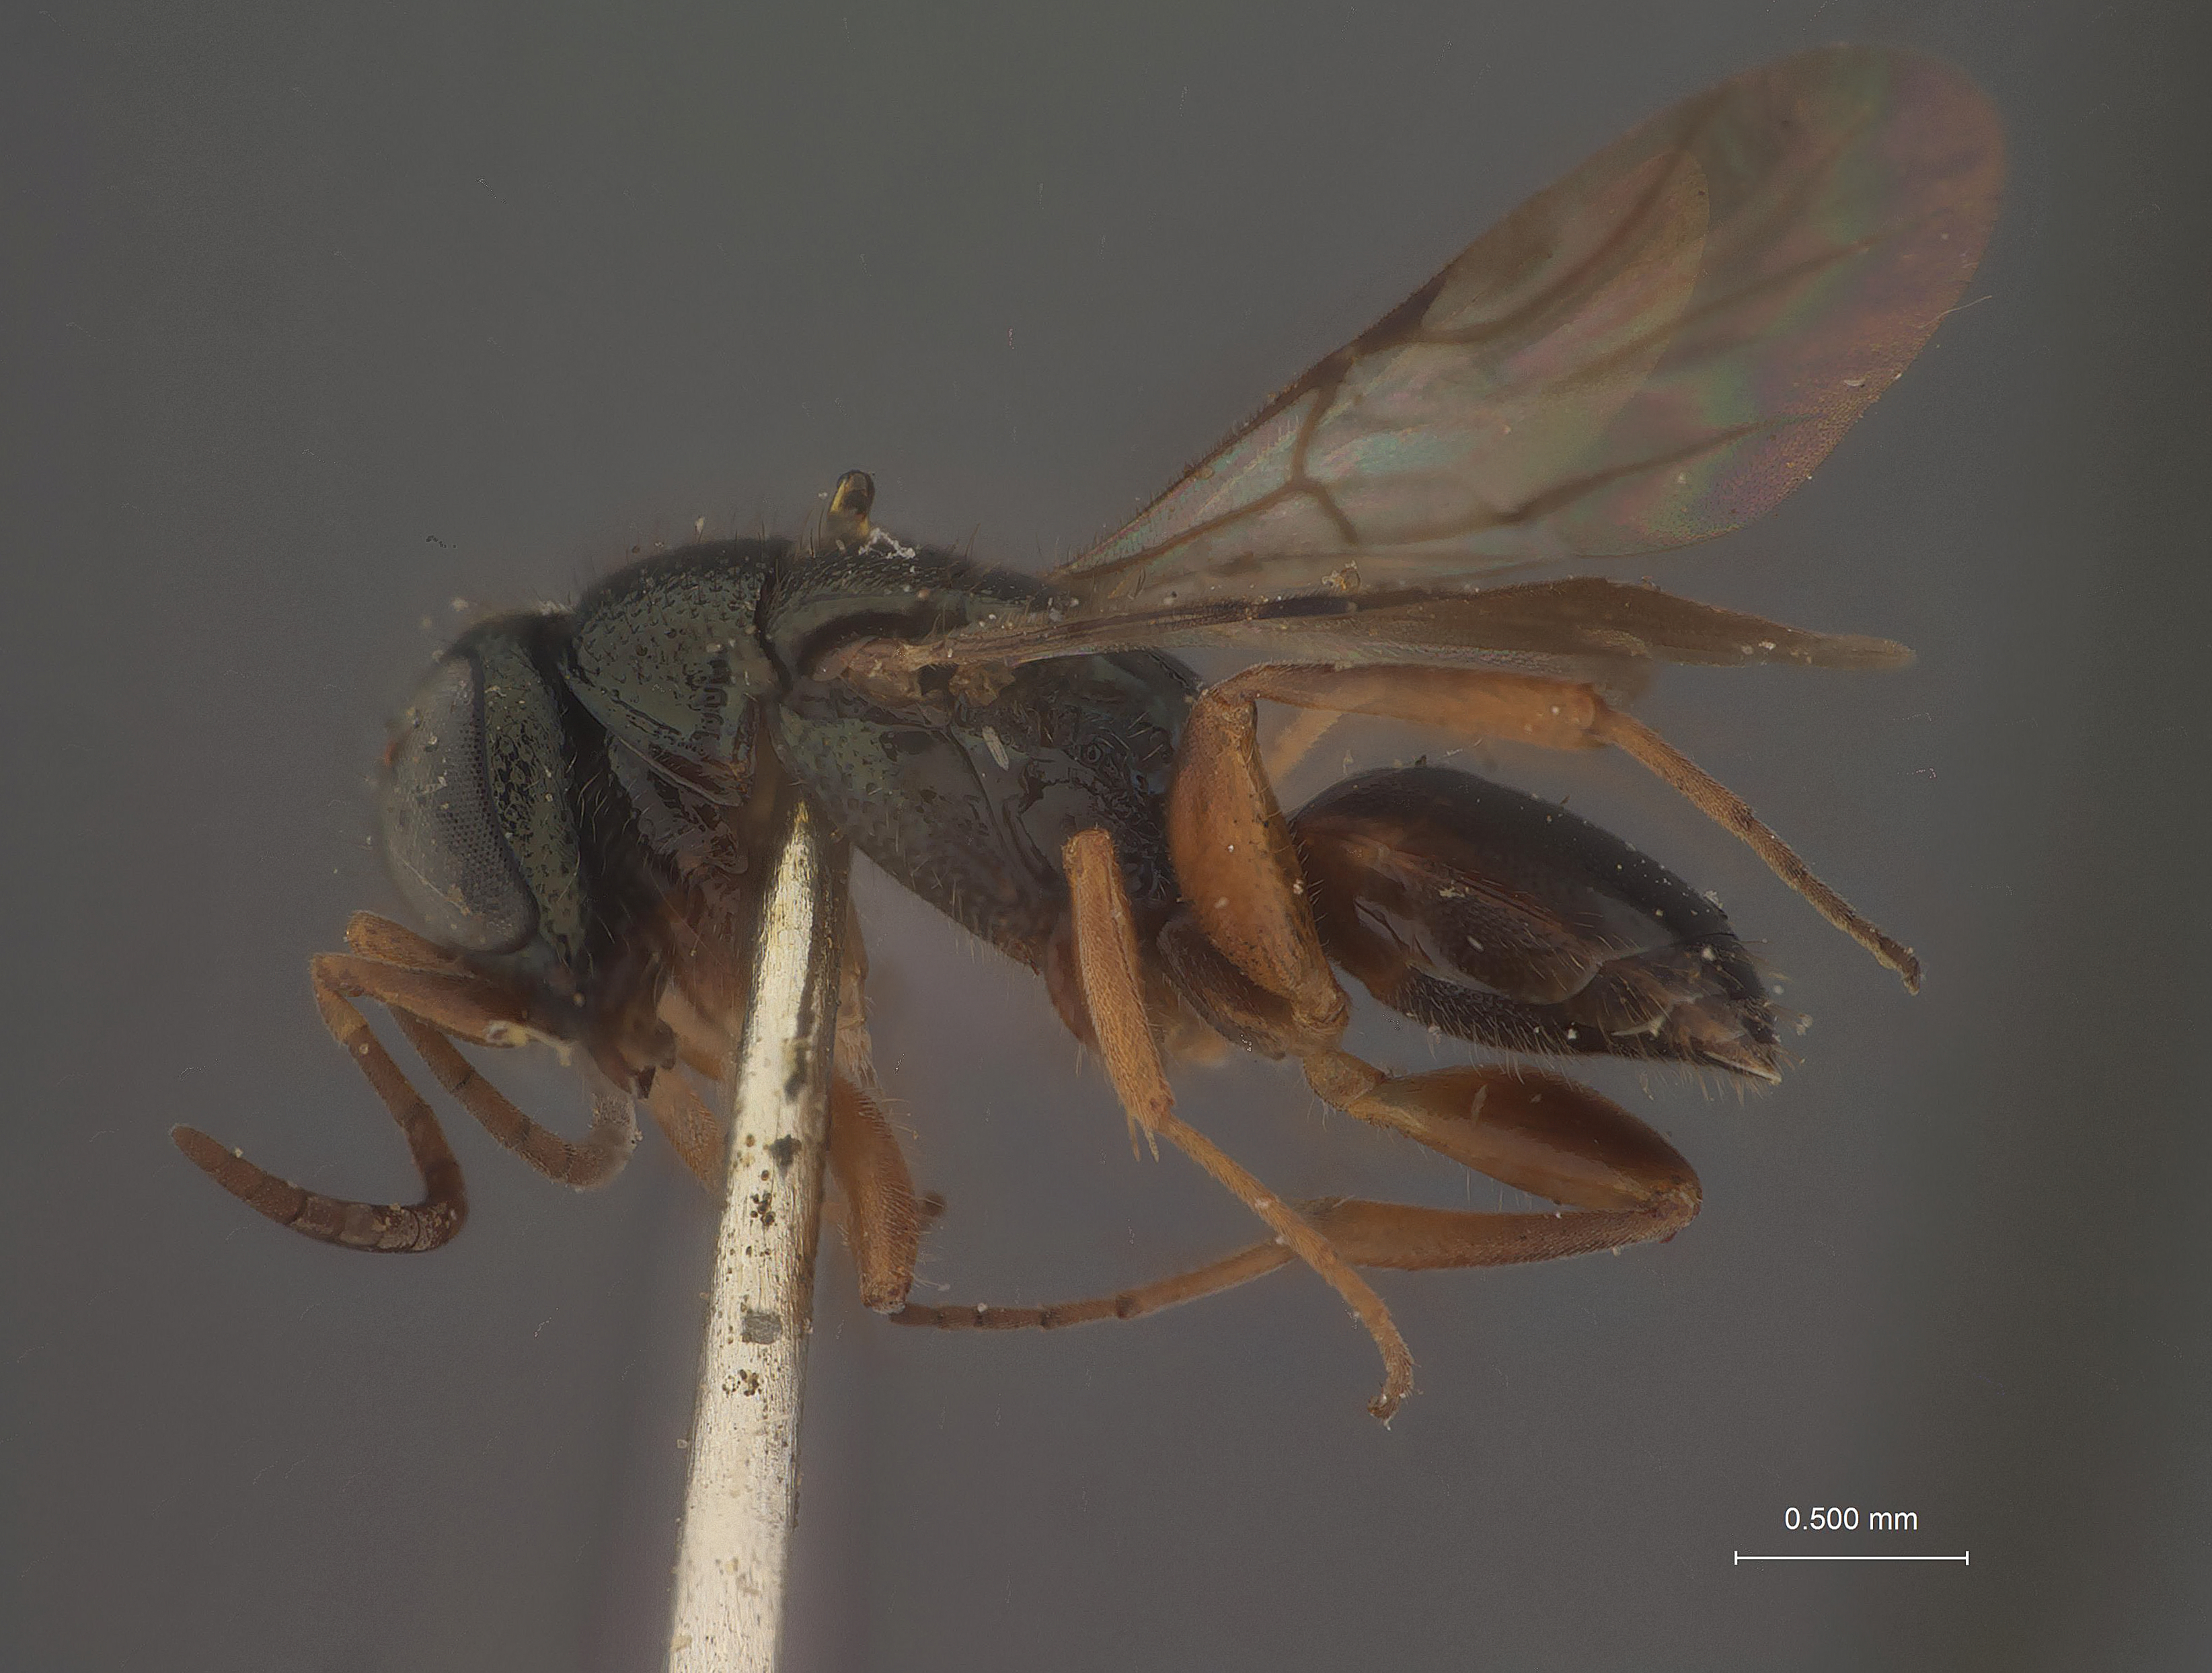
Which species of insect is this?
Mesitiopterus kahlii
